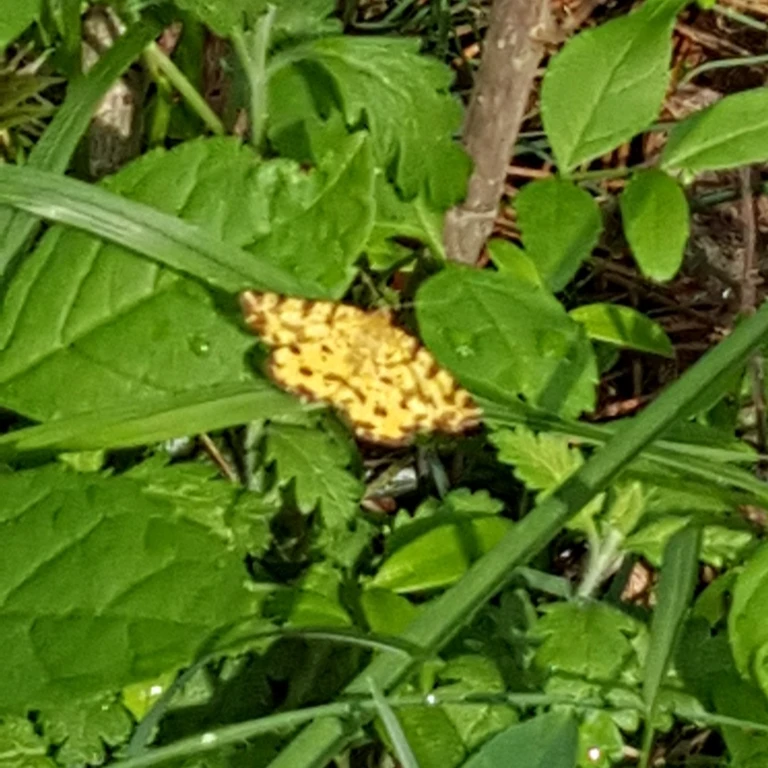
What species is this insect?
Pseudopanthera macularia
